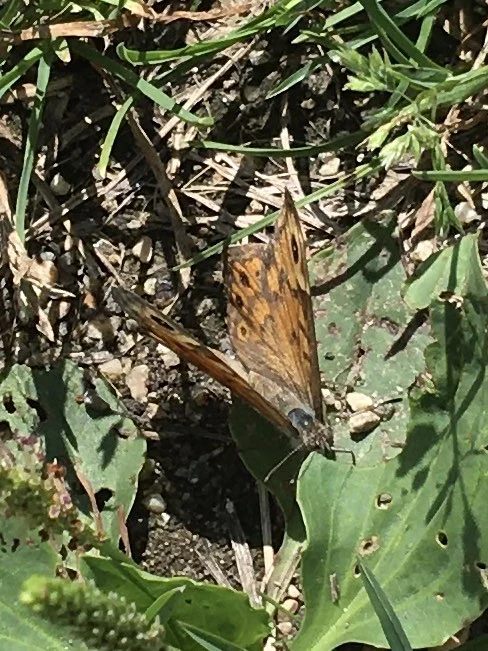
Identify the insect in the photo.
Lasiommata megera (also Pararge megera)
